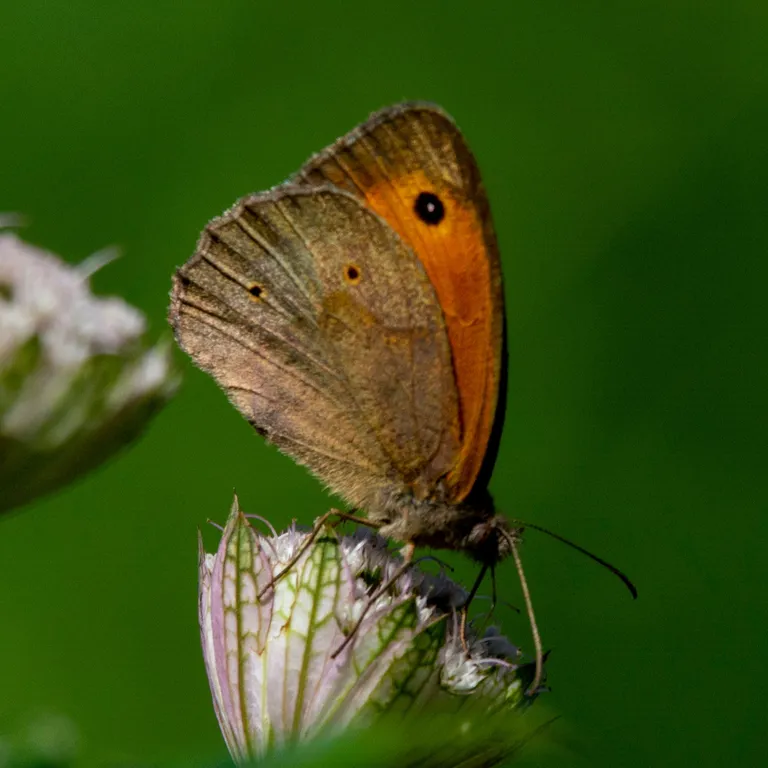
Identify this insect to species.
Maniola jurtina
